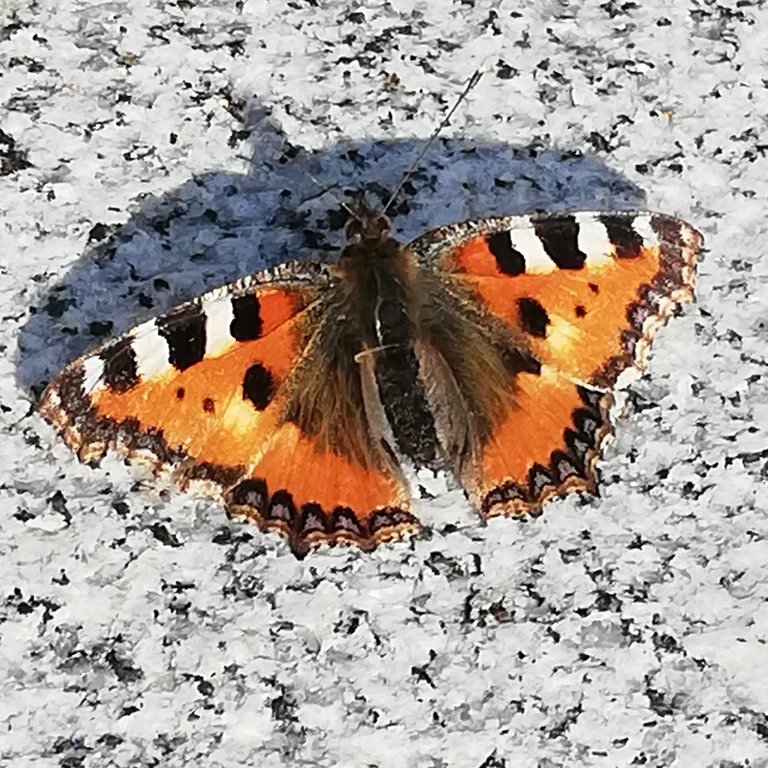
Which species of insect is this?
Aglais urticae
